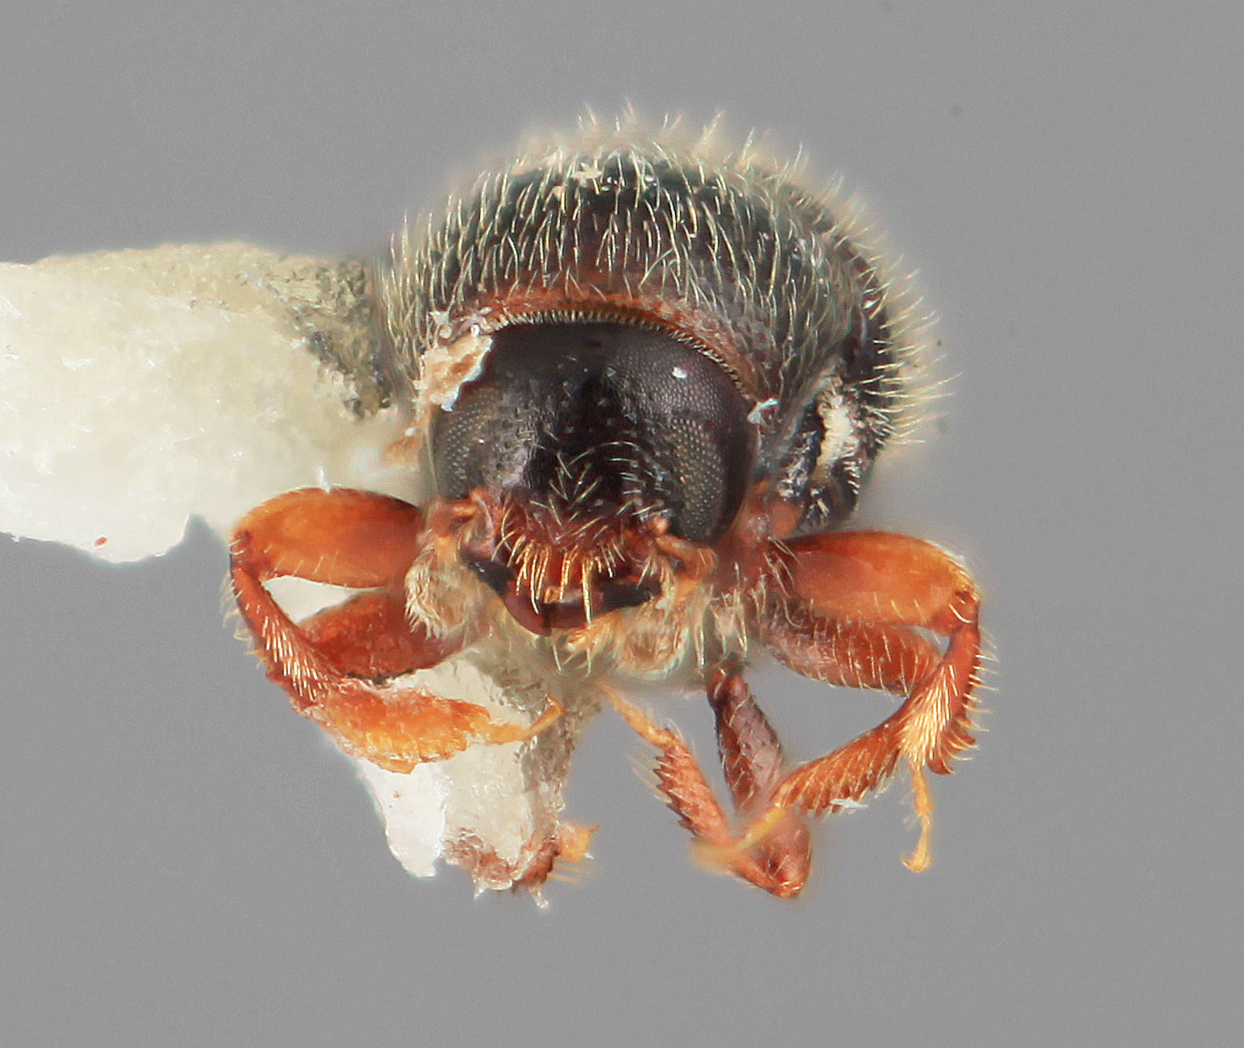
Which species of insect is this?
Scolytodes crinitus
